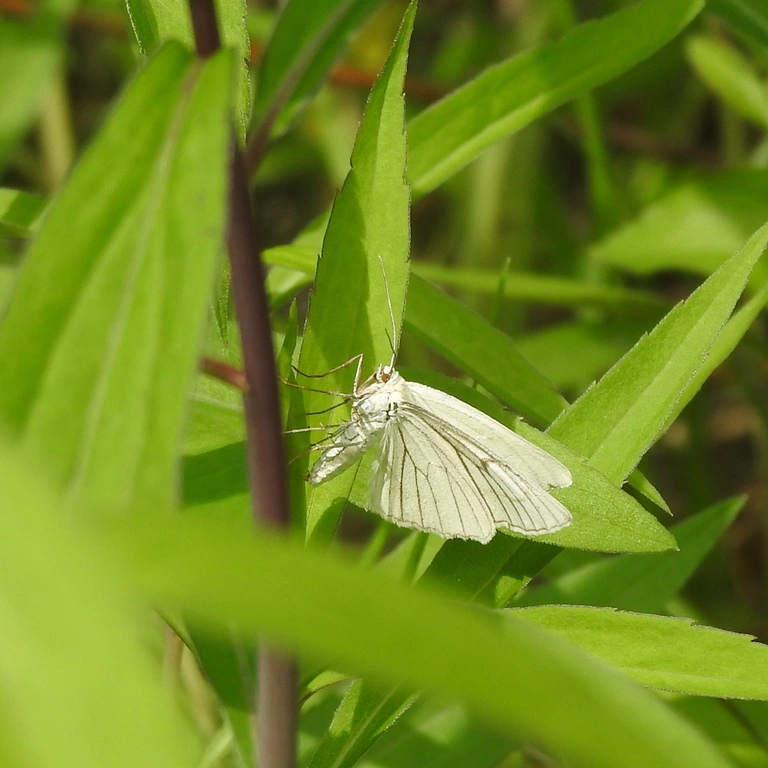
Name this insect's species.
Siona lineata
